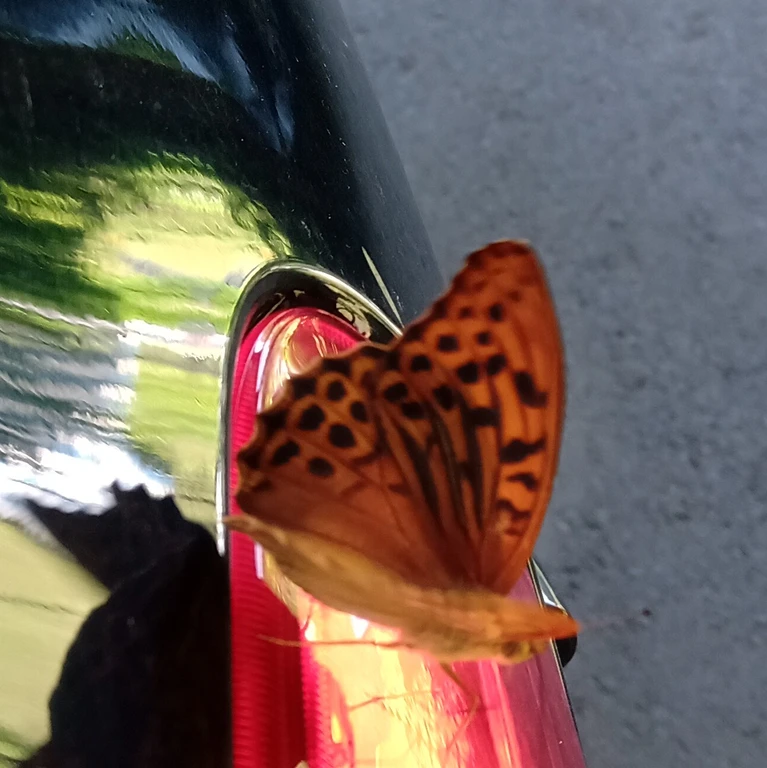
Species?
Argynnis paphia
